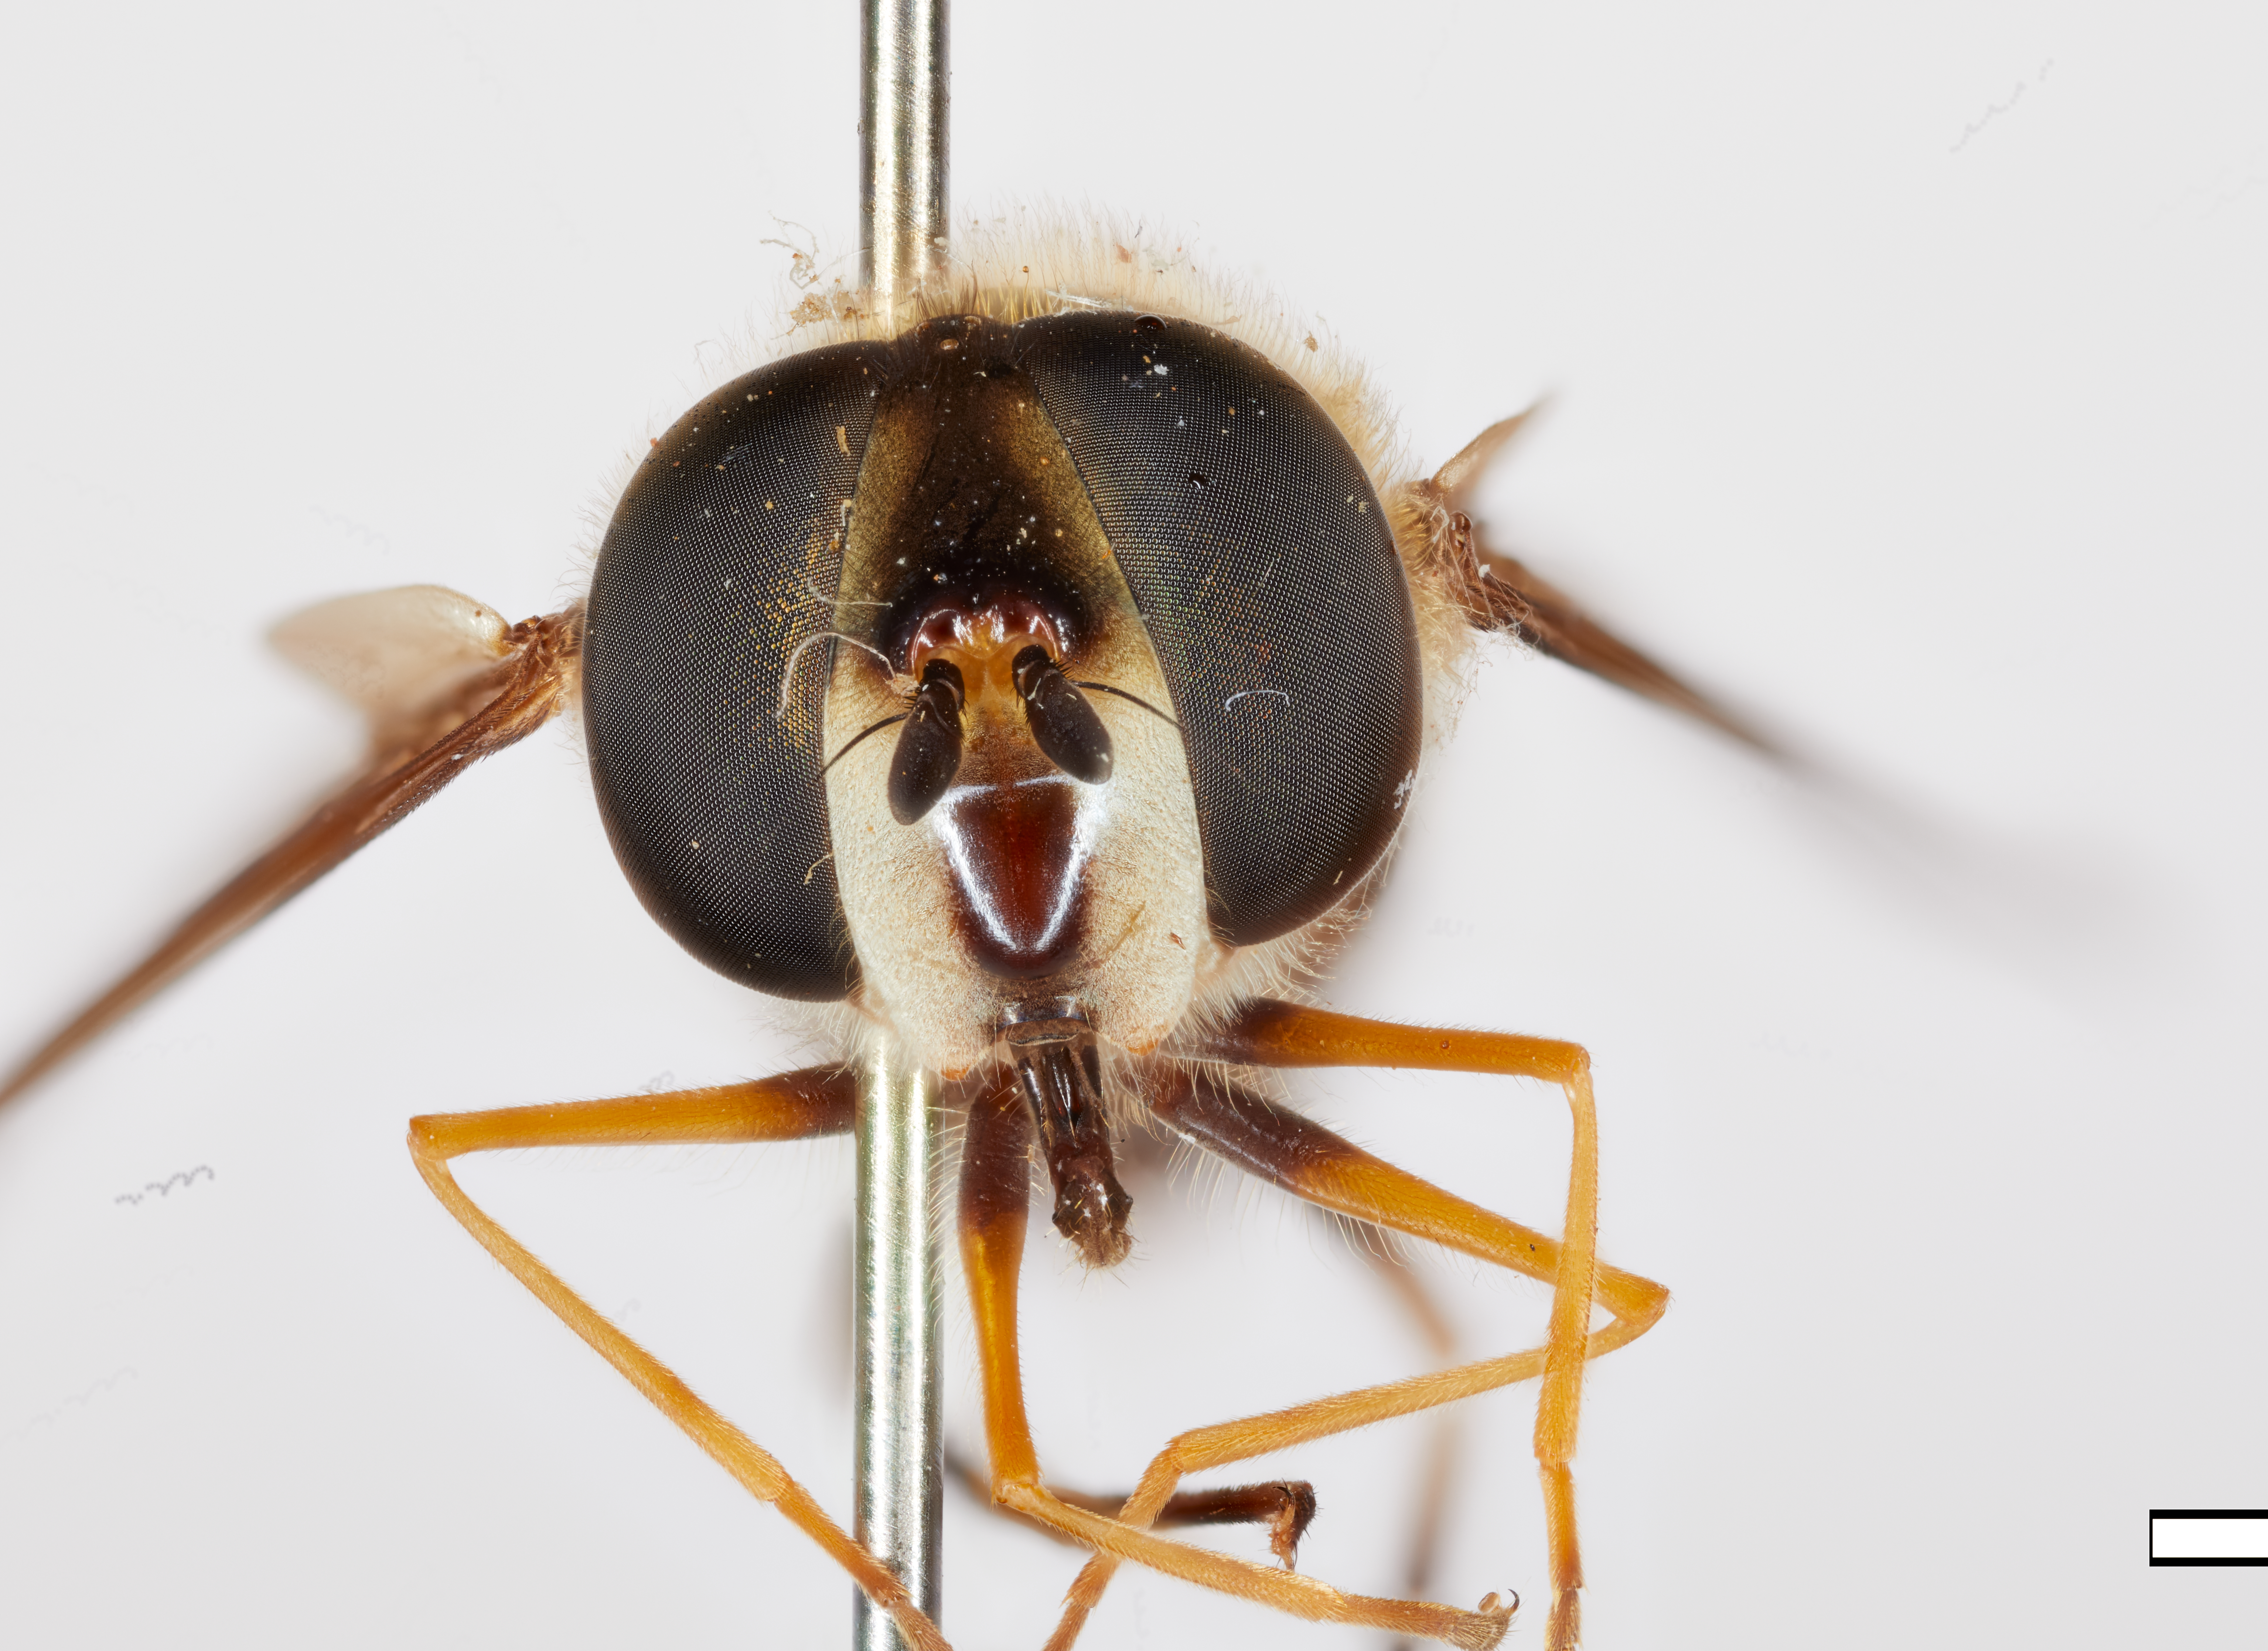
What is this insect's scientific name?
Epistrophe carmichaeli
